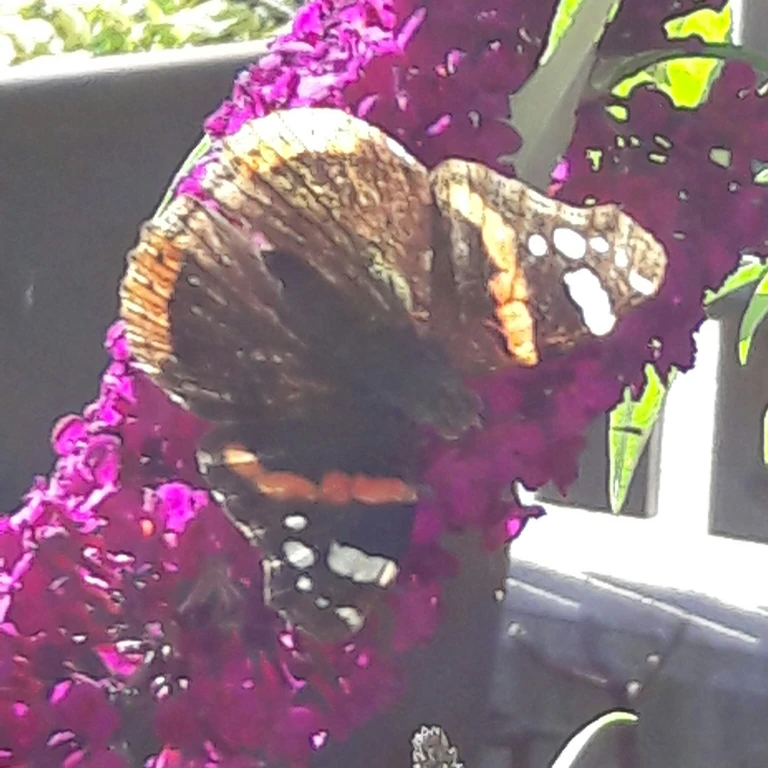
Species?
Vanessa atalanta
